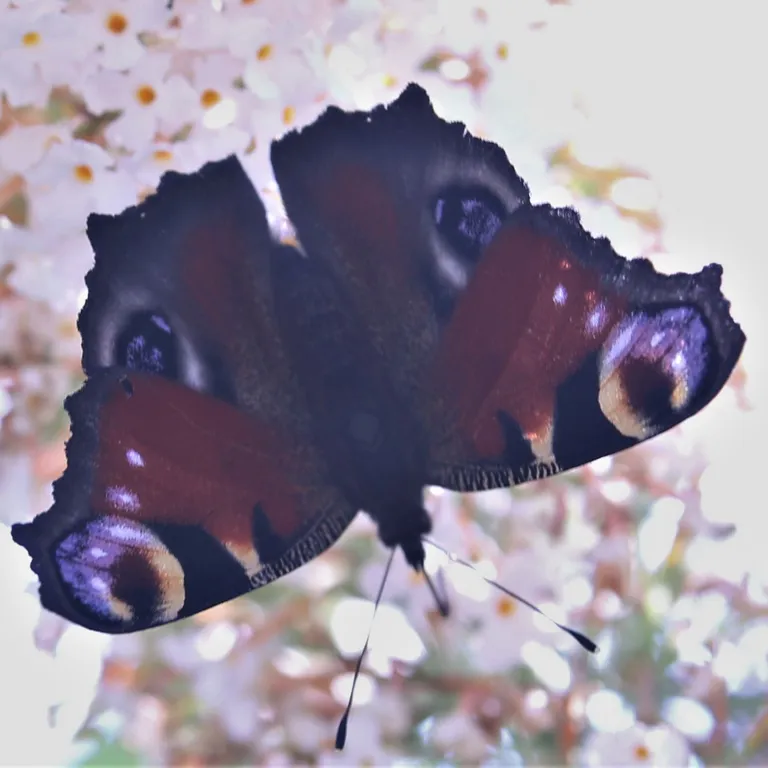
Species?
Aglais io
